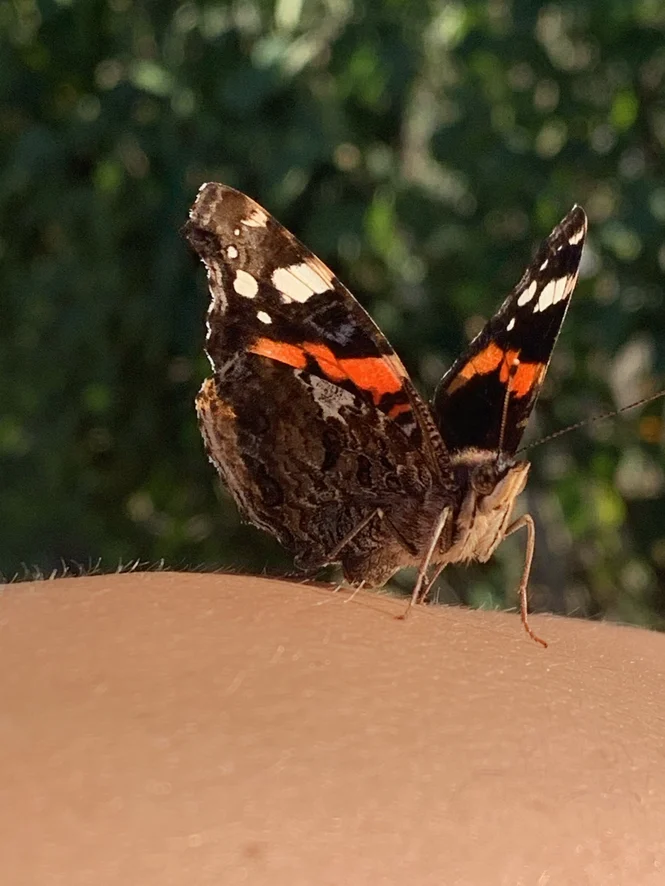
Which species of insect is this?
Vanessa atalanta
